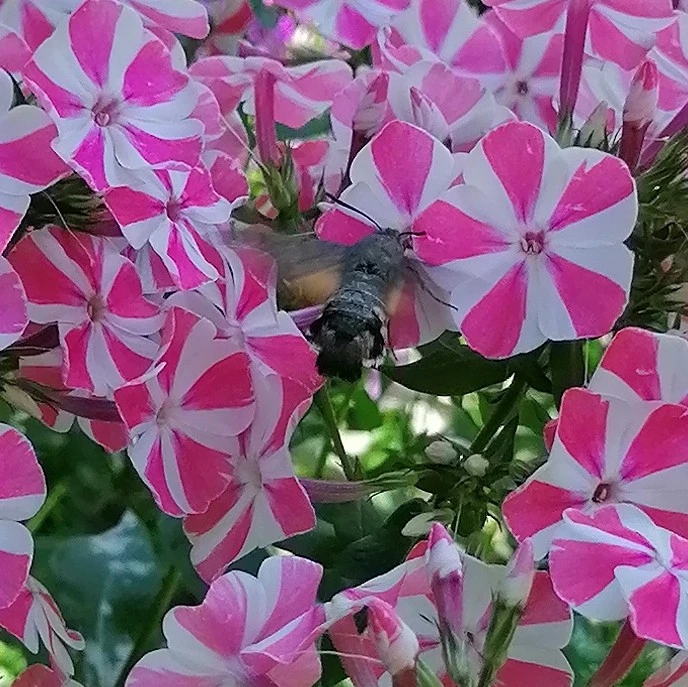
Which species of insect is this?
Macroglossum stellatarum
